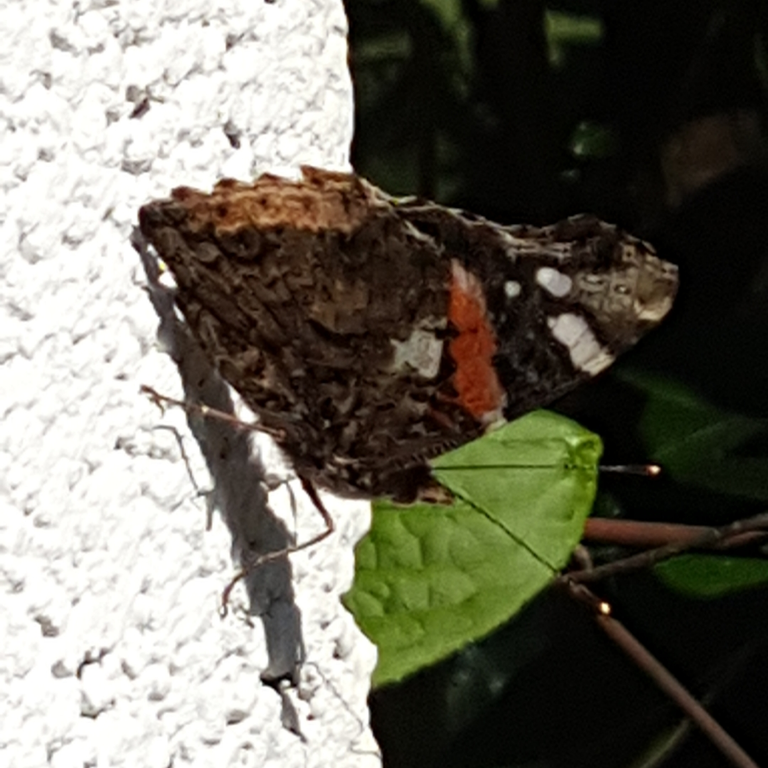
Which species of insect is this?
Vanessa atalanta
